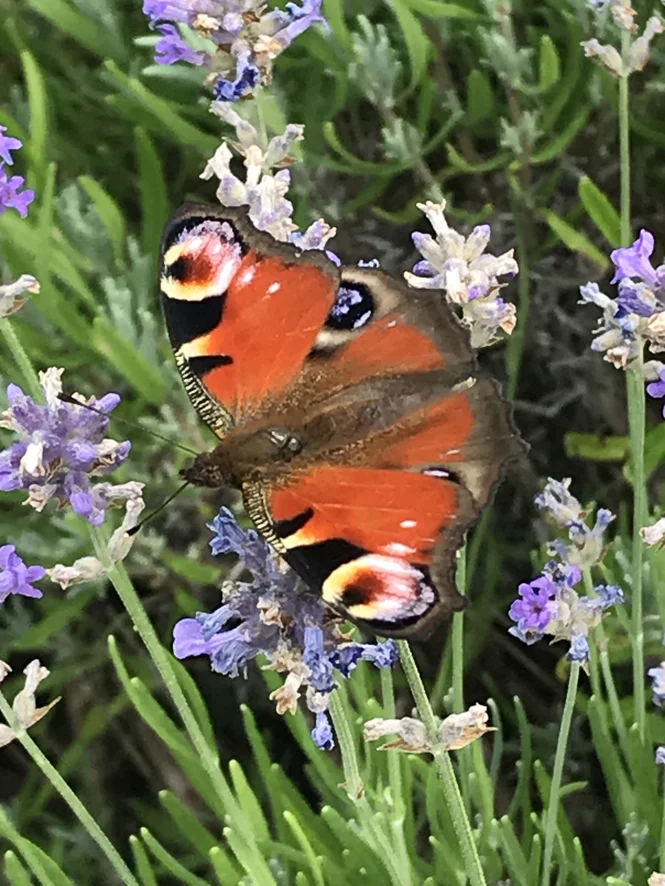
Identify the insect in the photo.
Aglais io
